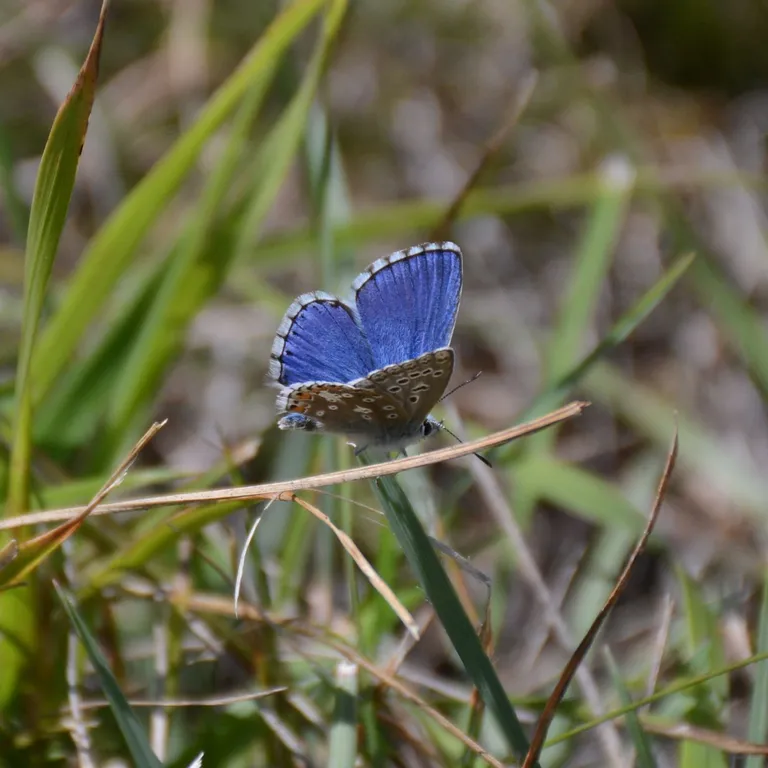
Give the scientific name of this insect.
Lysandra bellargus
